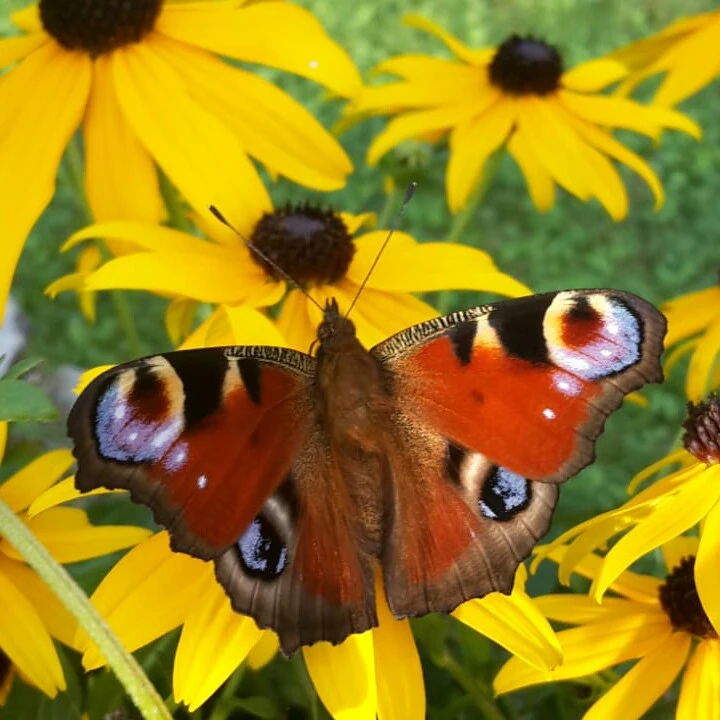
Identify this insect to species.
Aglais io
